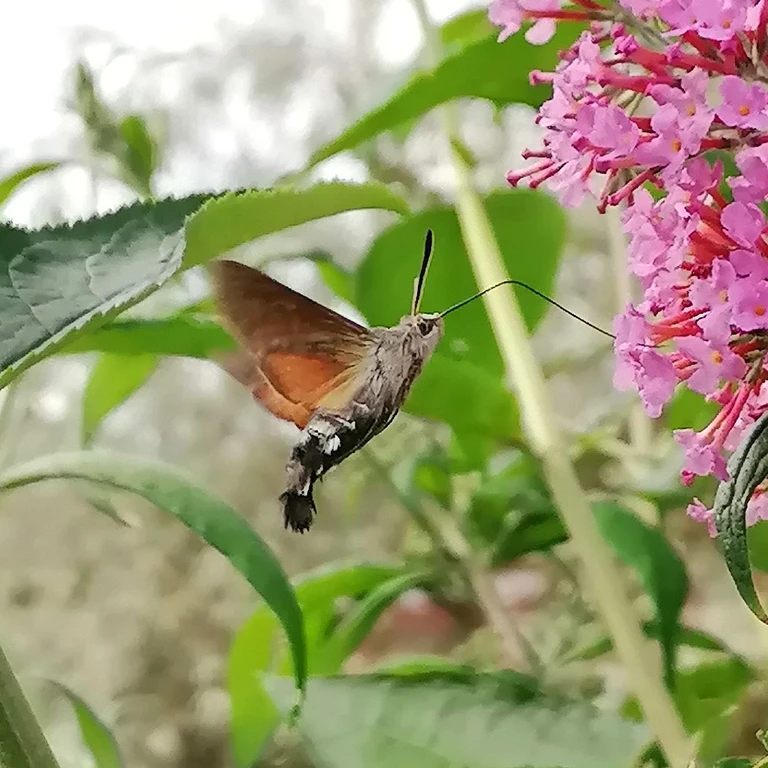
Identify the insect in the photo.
Macroglossum stellatarum
